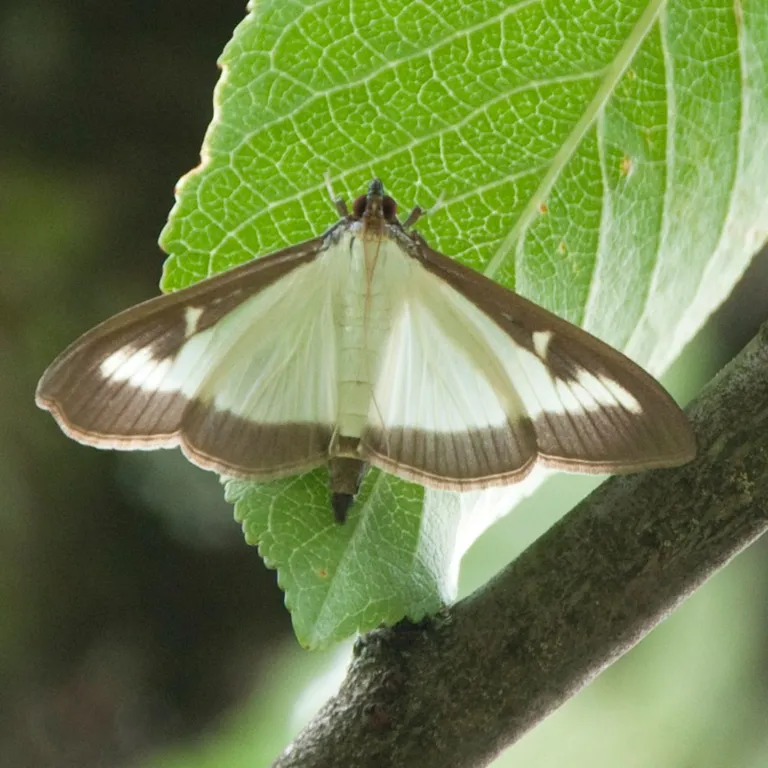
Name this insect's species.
Cydalima perspectalis
